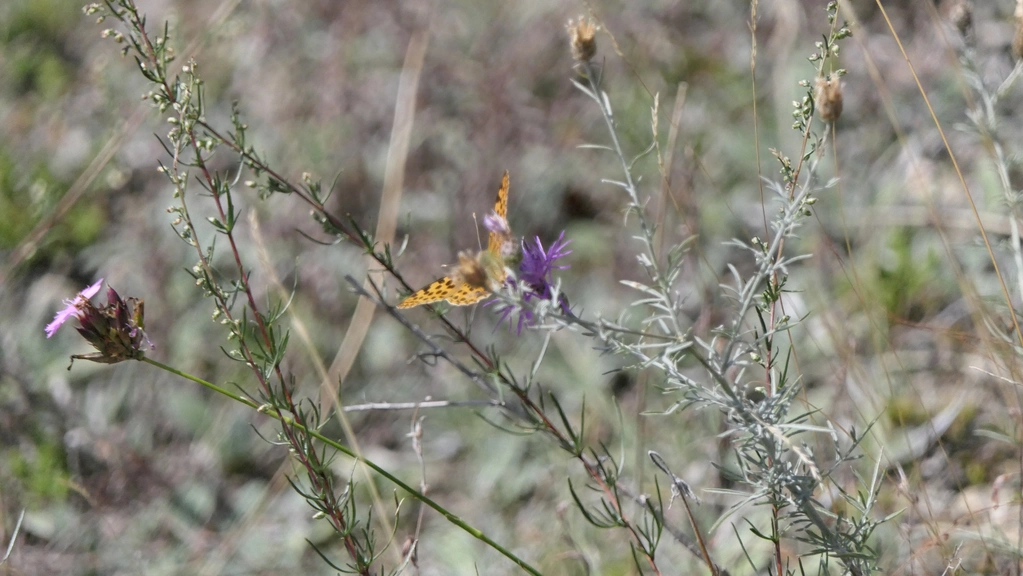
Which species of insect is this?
Issoria lathonia
